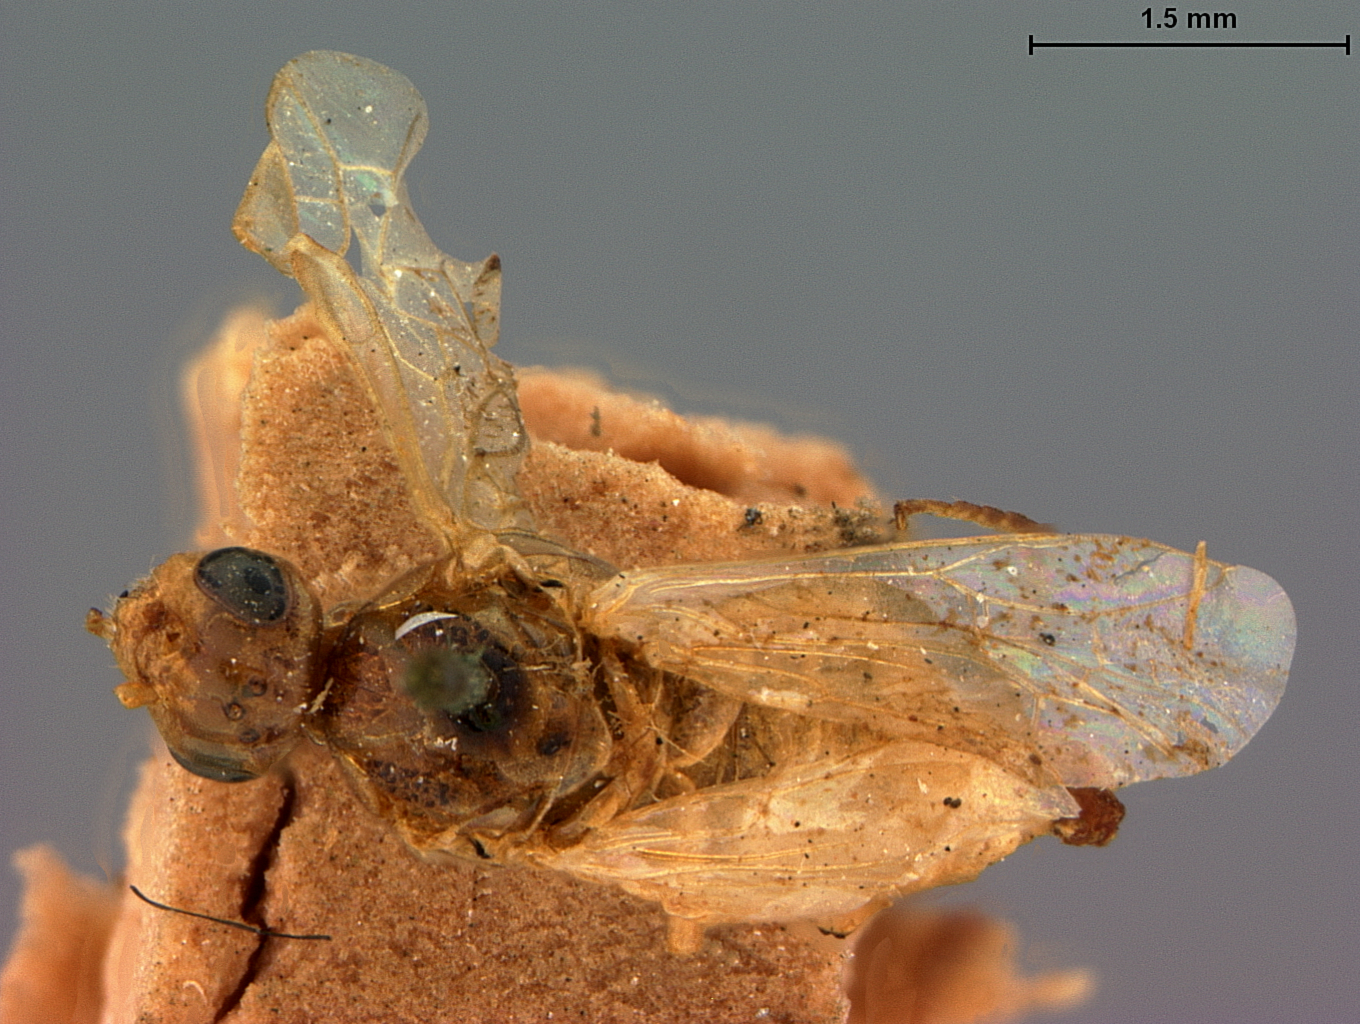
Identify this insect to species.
Hoplocampa lacteipennis
